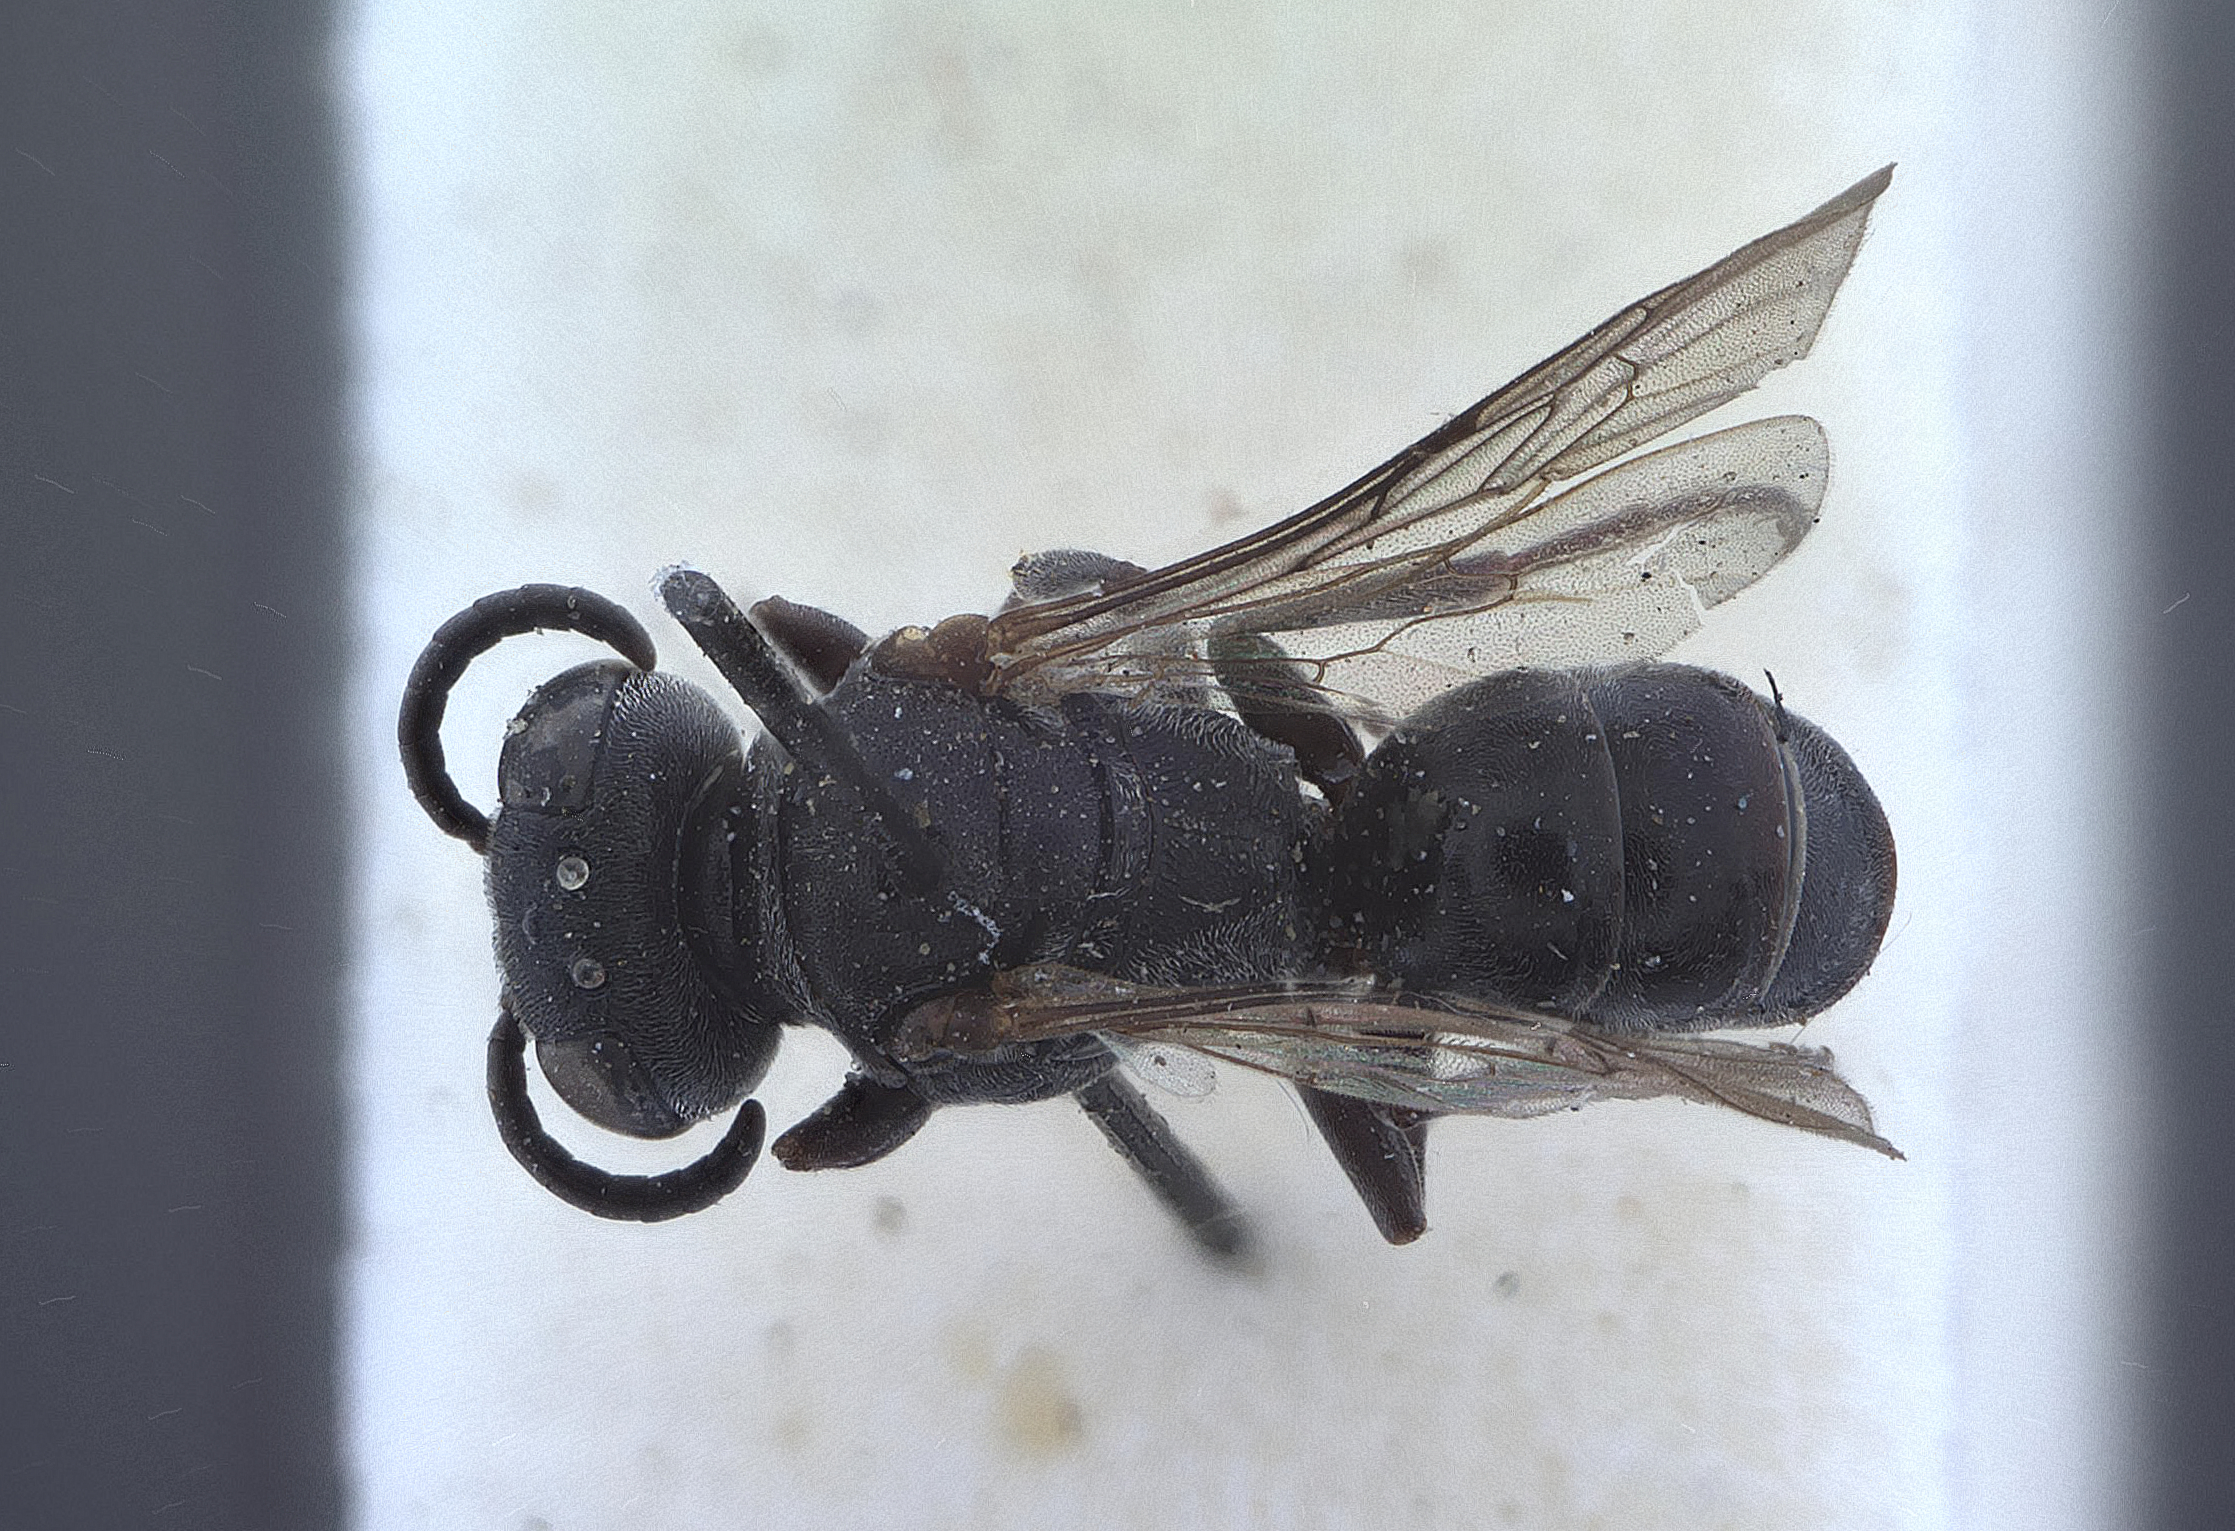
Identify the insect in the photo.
Niteliopsis niger
